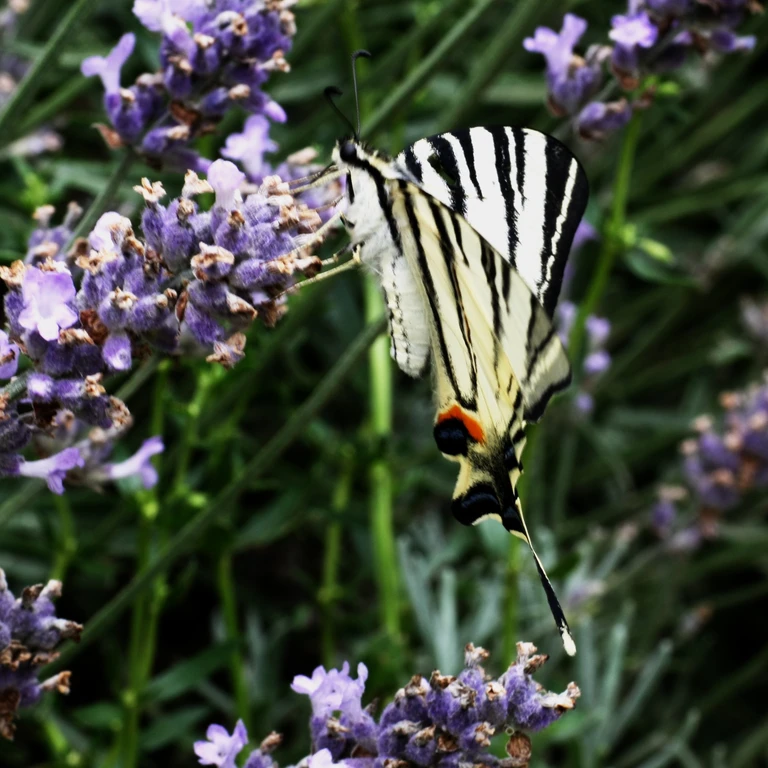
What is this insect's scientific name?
Iphiclides podalirius
